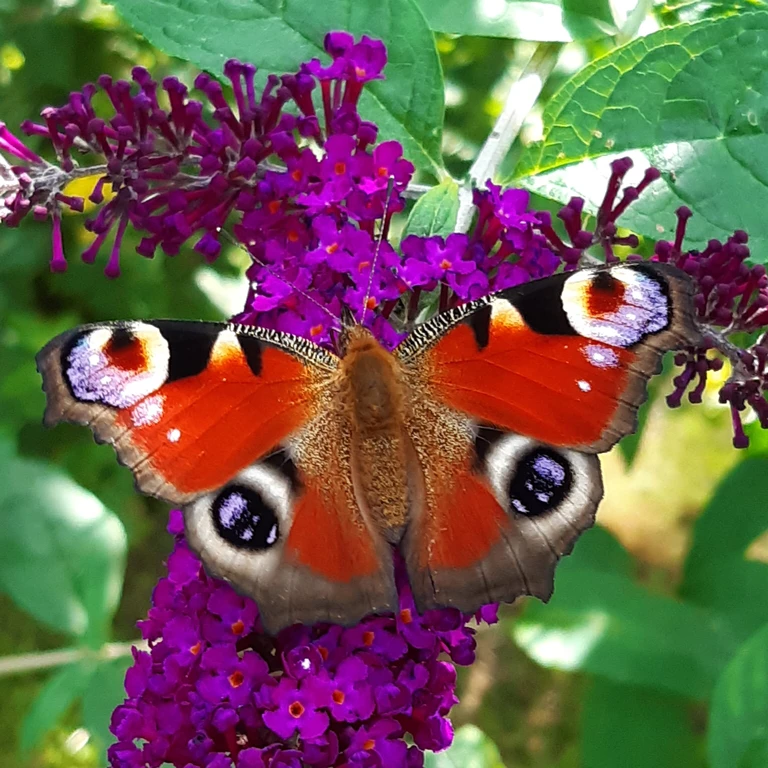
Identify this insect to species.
Aglais io
